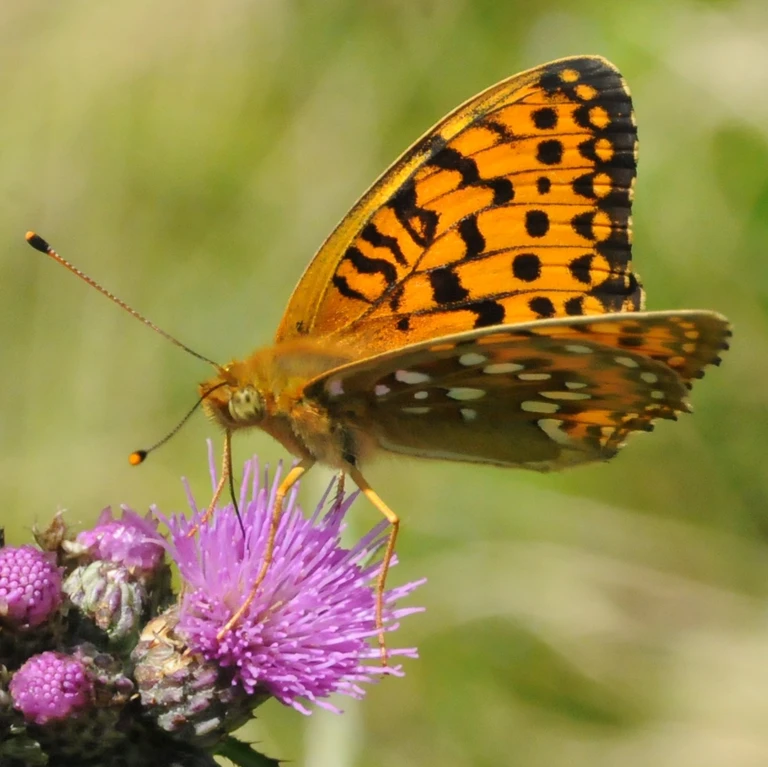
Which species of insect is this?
Speyeria aglaja
